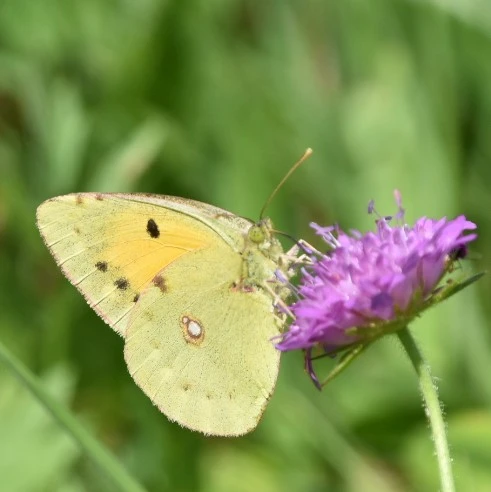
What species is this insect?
Colias croceus
